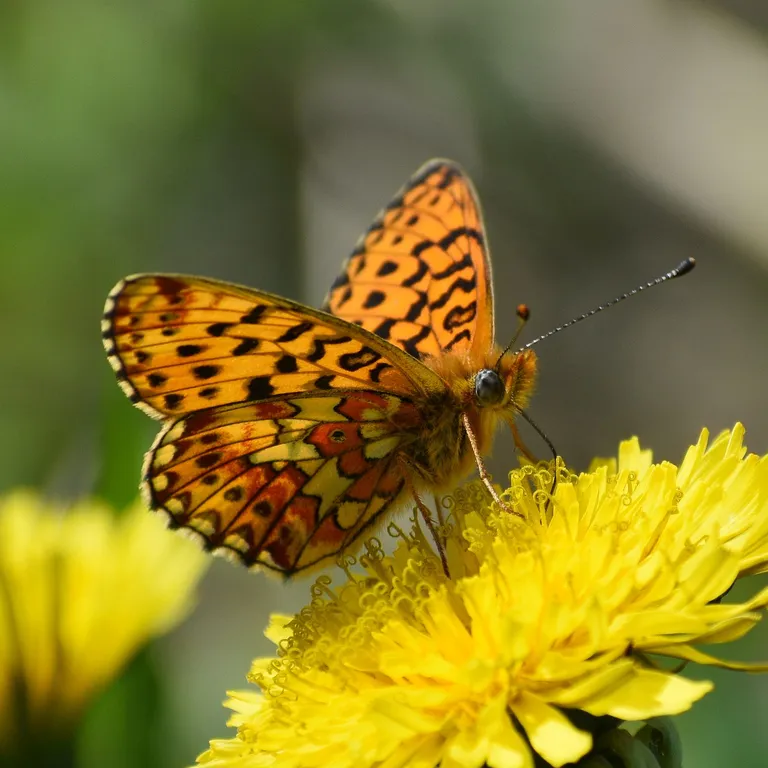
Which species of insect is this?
Boloria euphrosyne (also Clossiana euphrosyne)
